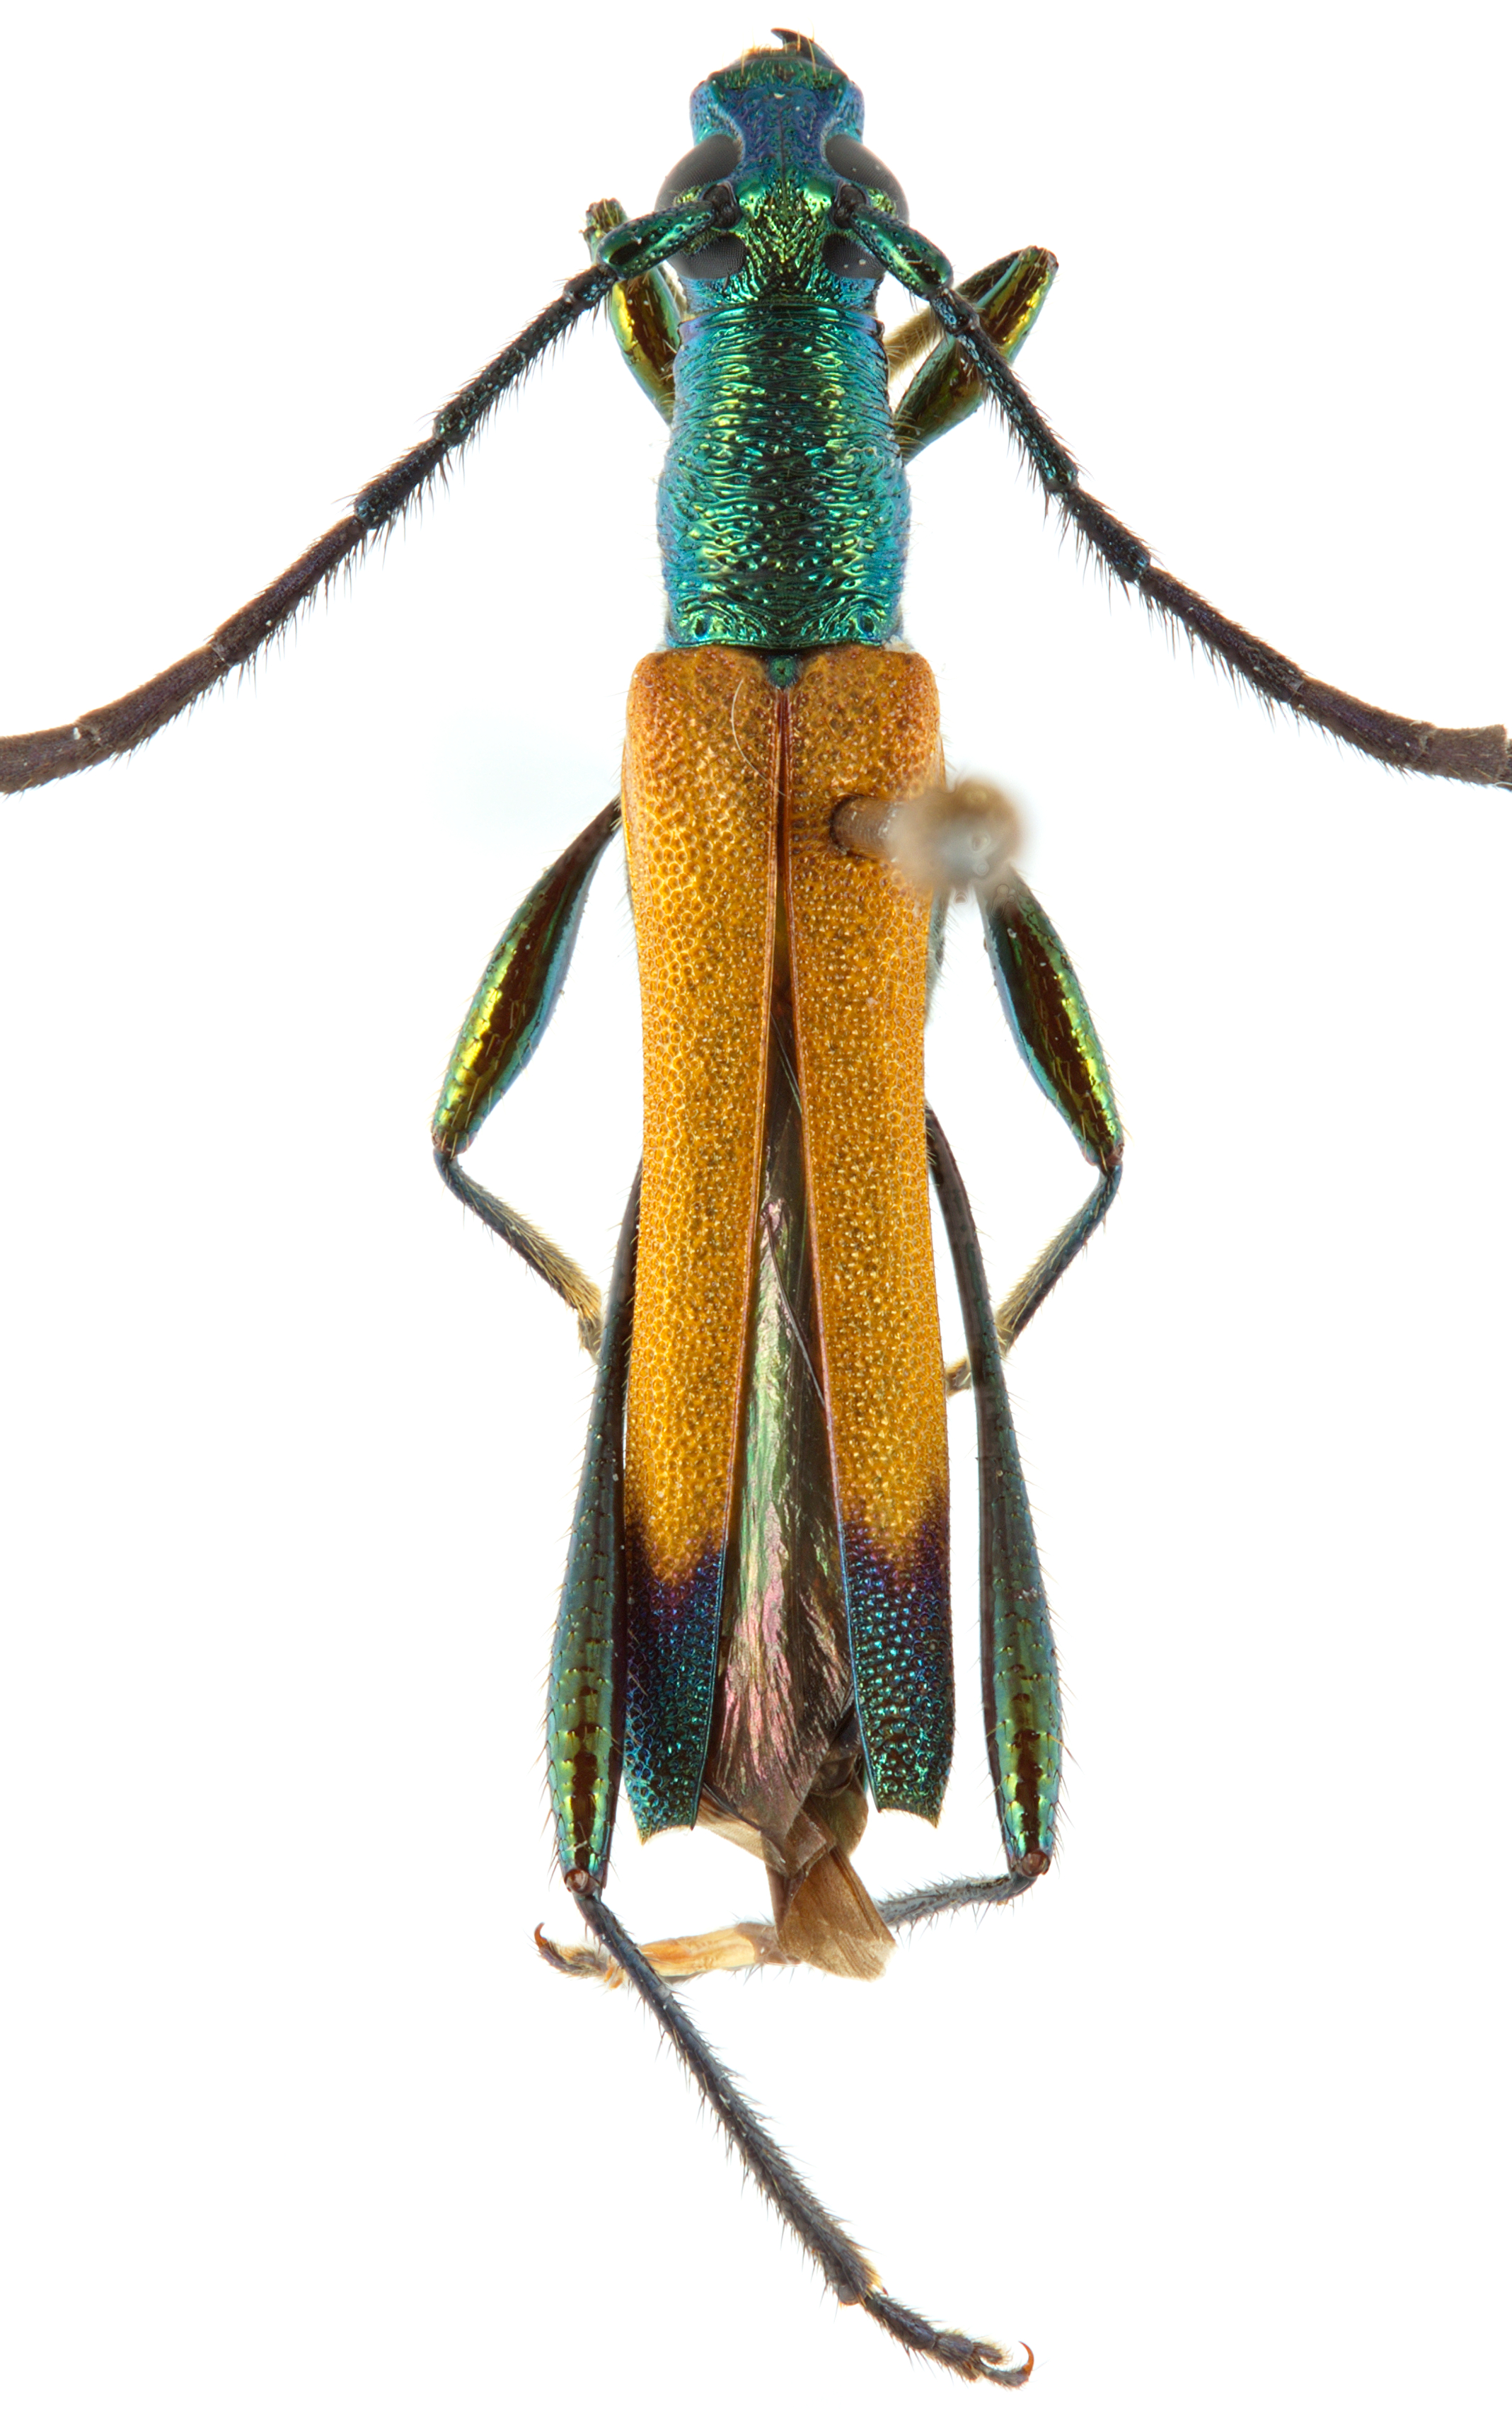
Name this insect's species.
Chrysaethe aurantipennis
